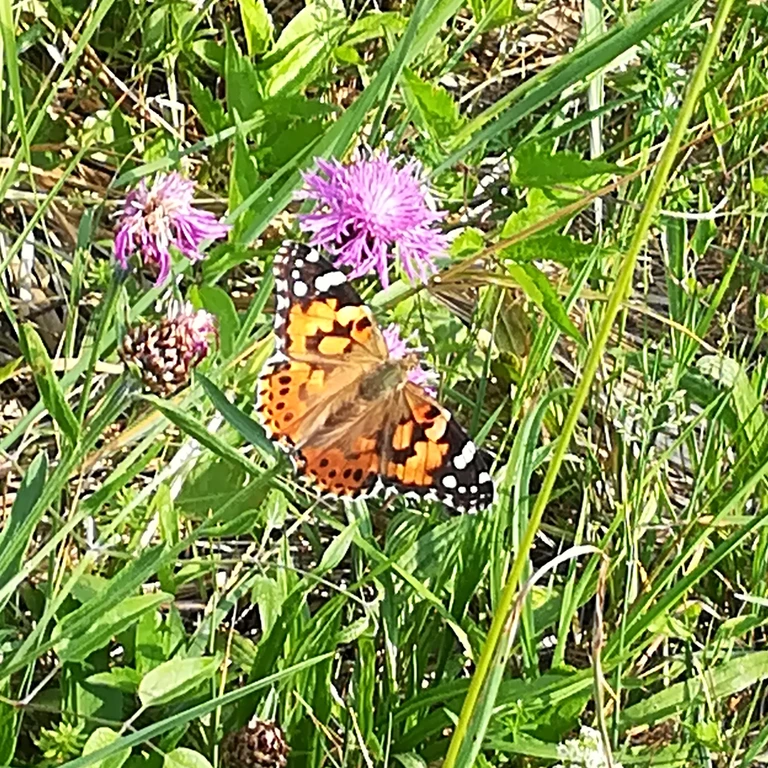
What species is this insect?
Vanessa cardui
